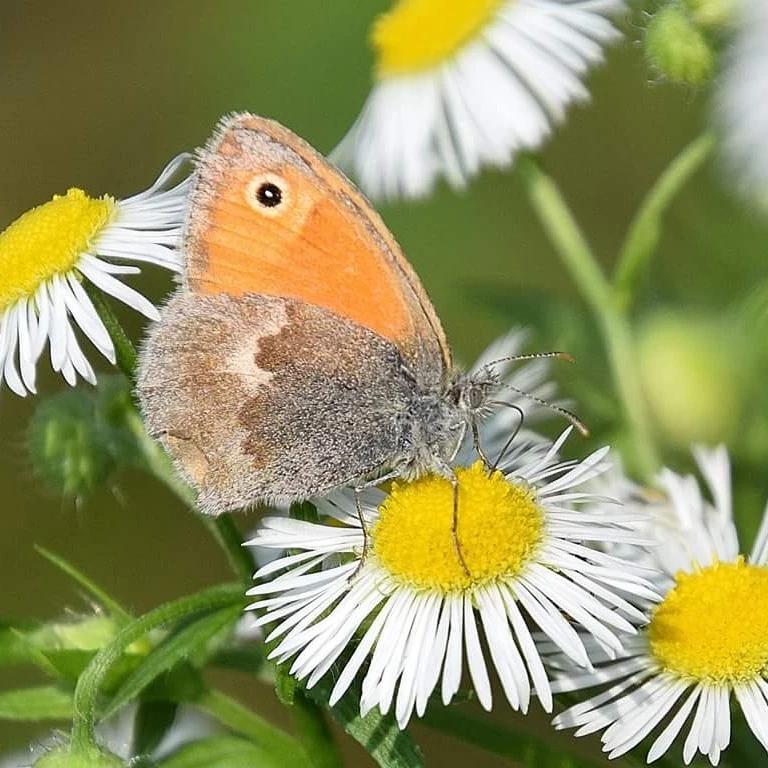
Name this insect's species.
Coenonympha pamphilus
